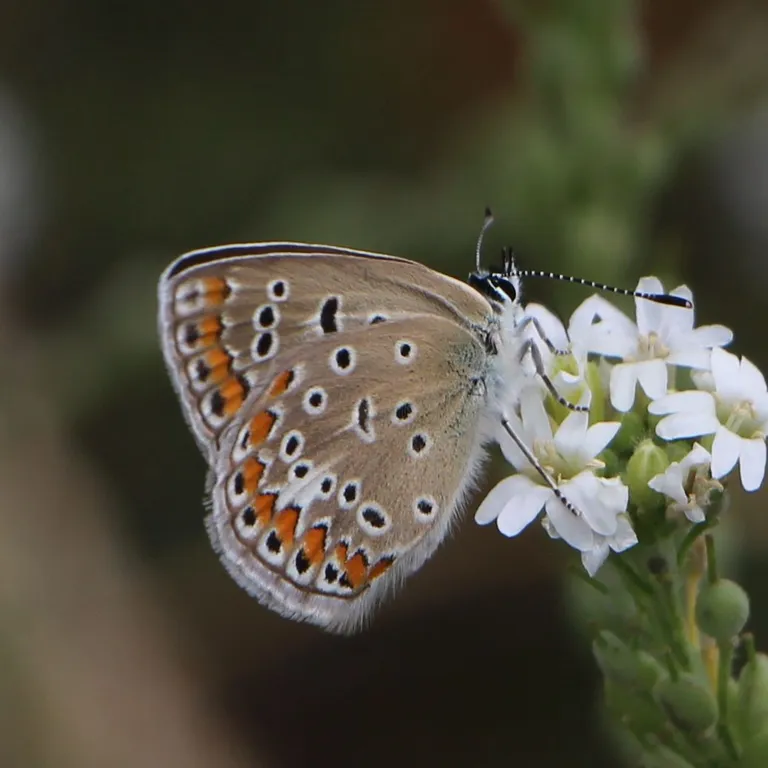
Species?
Polyommatus icarus
